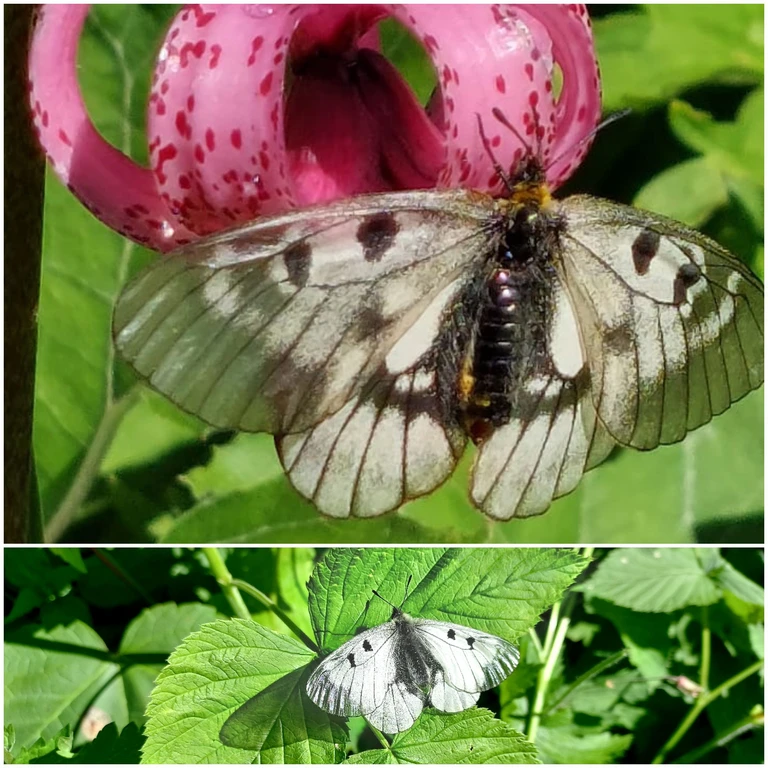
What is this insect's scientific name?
Parnassius mnemosyne
